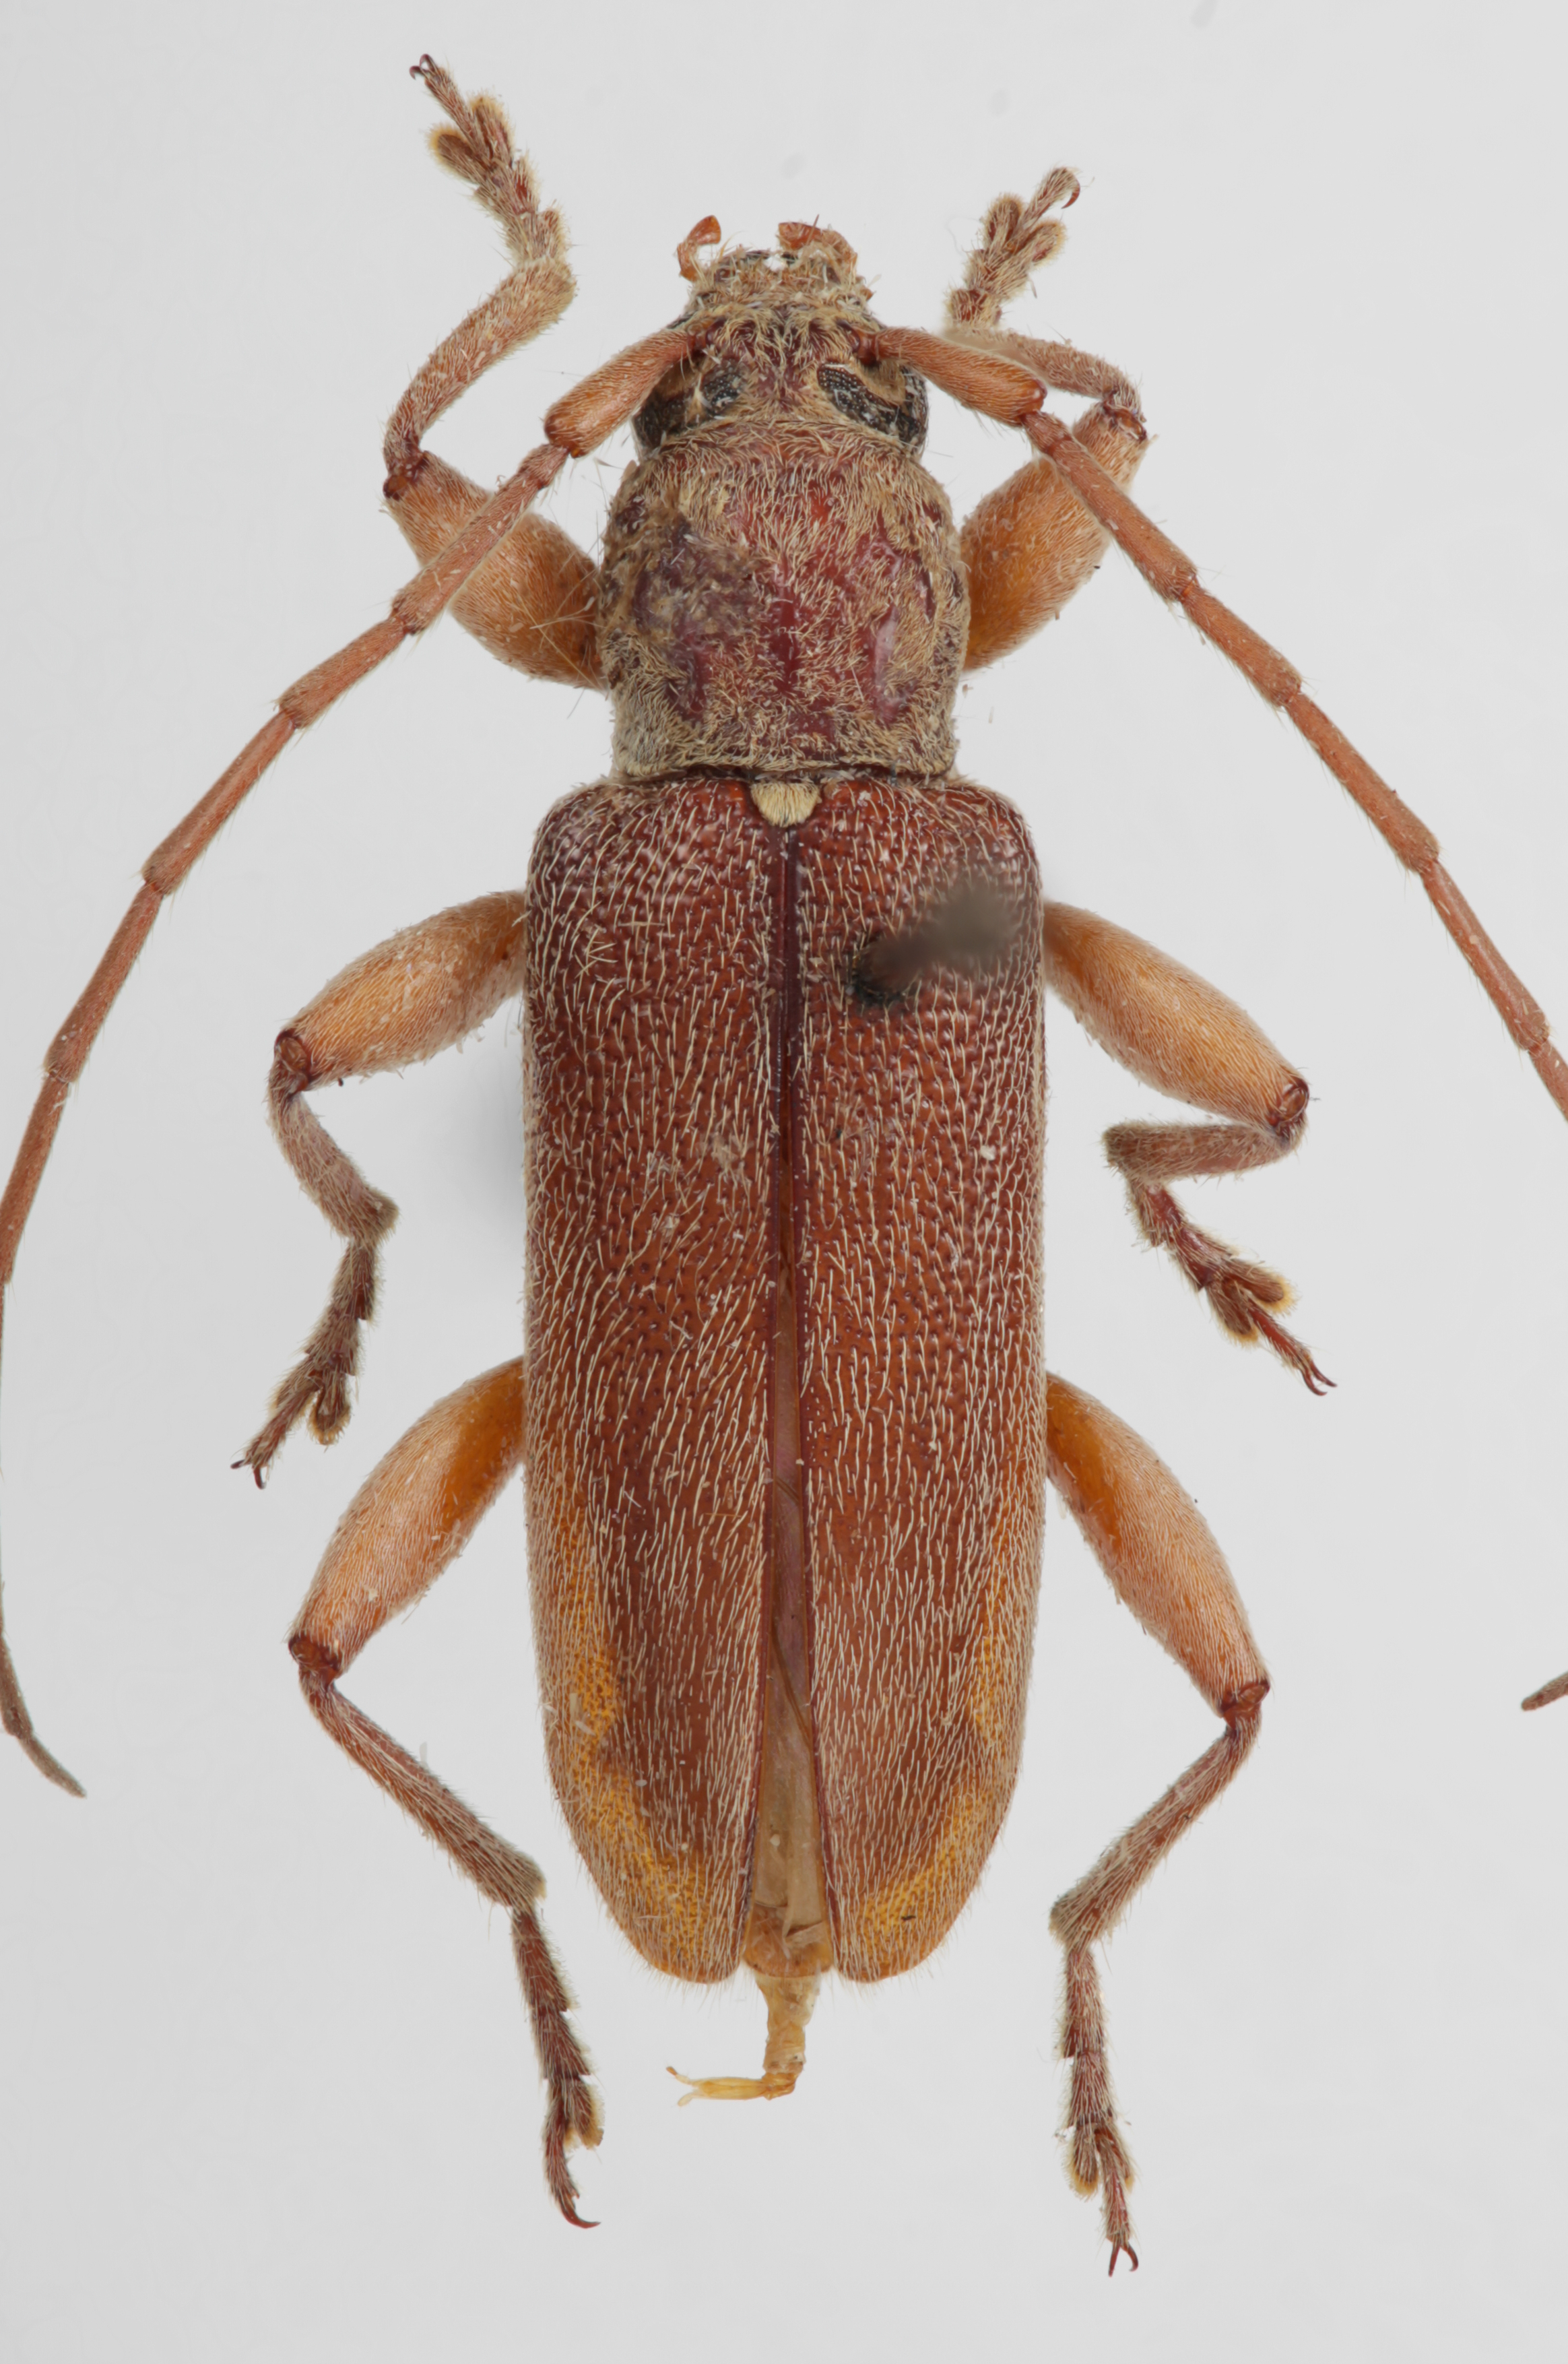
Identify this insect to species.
Ceresium unicolor
